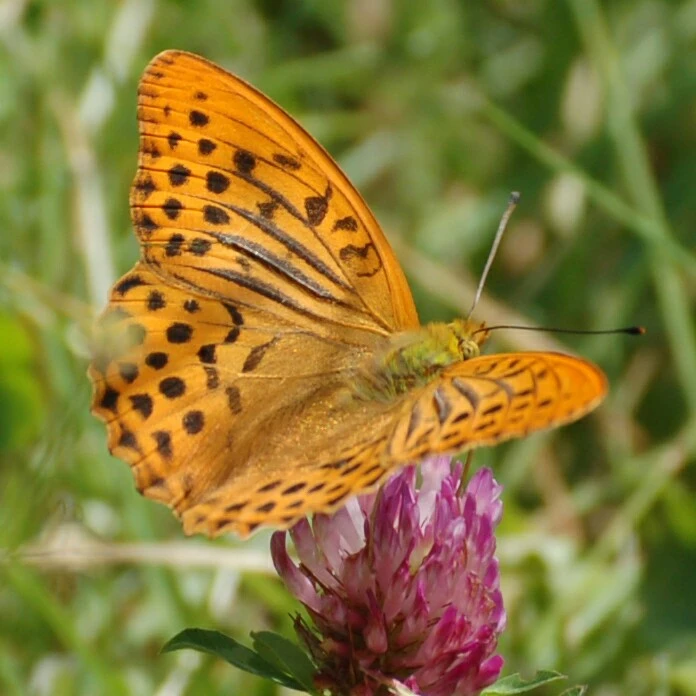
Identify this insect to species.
Argynnis paphia
